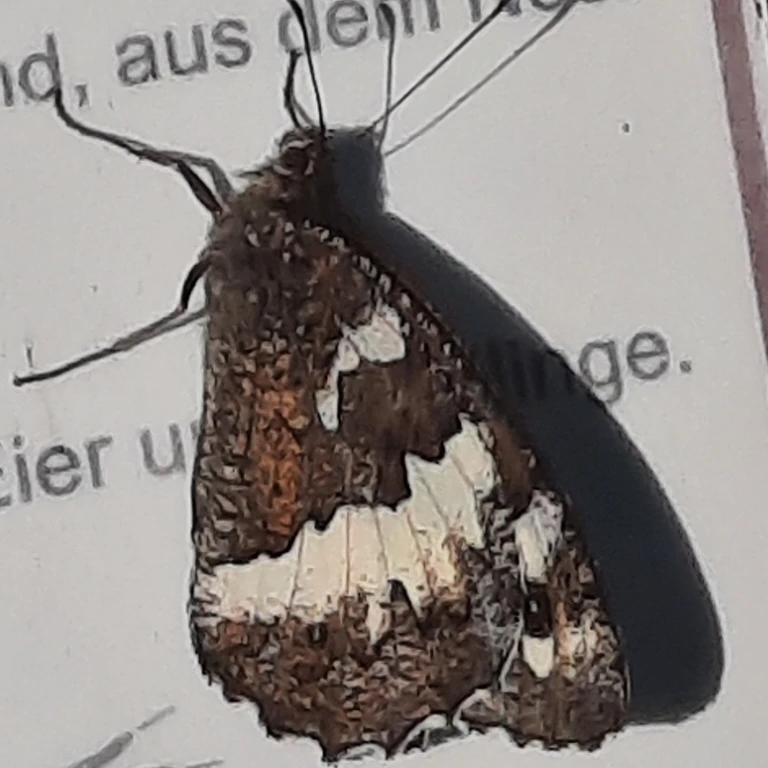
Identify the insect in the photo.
Brintesia circe
